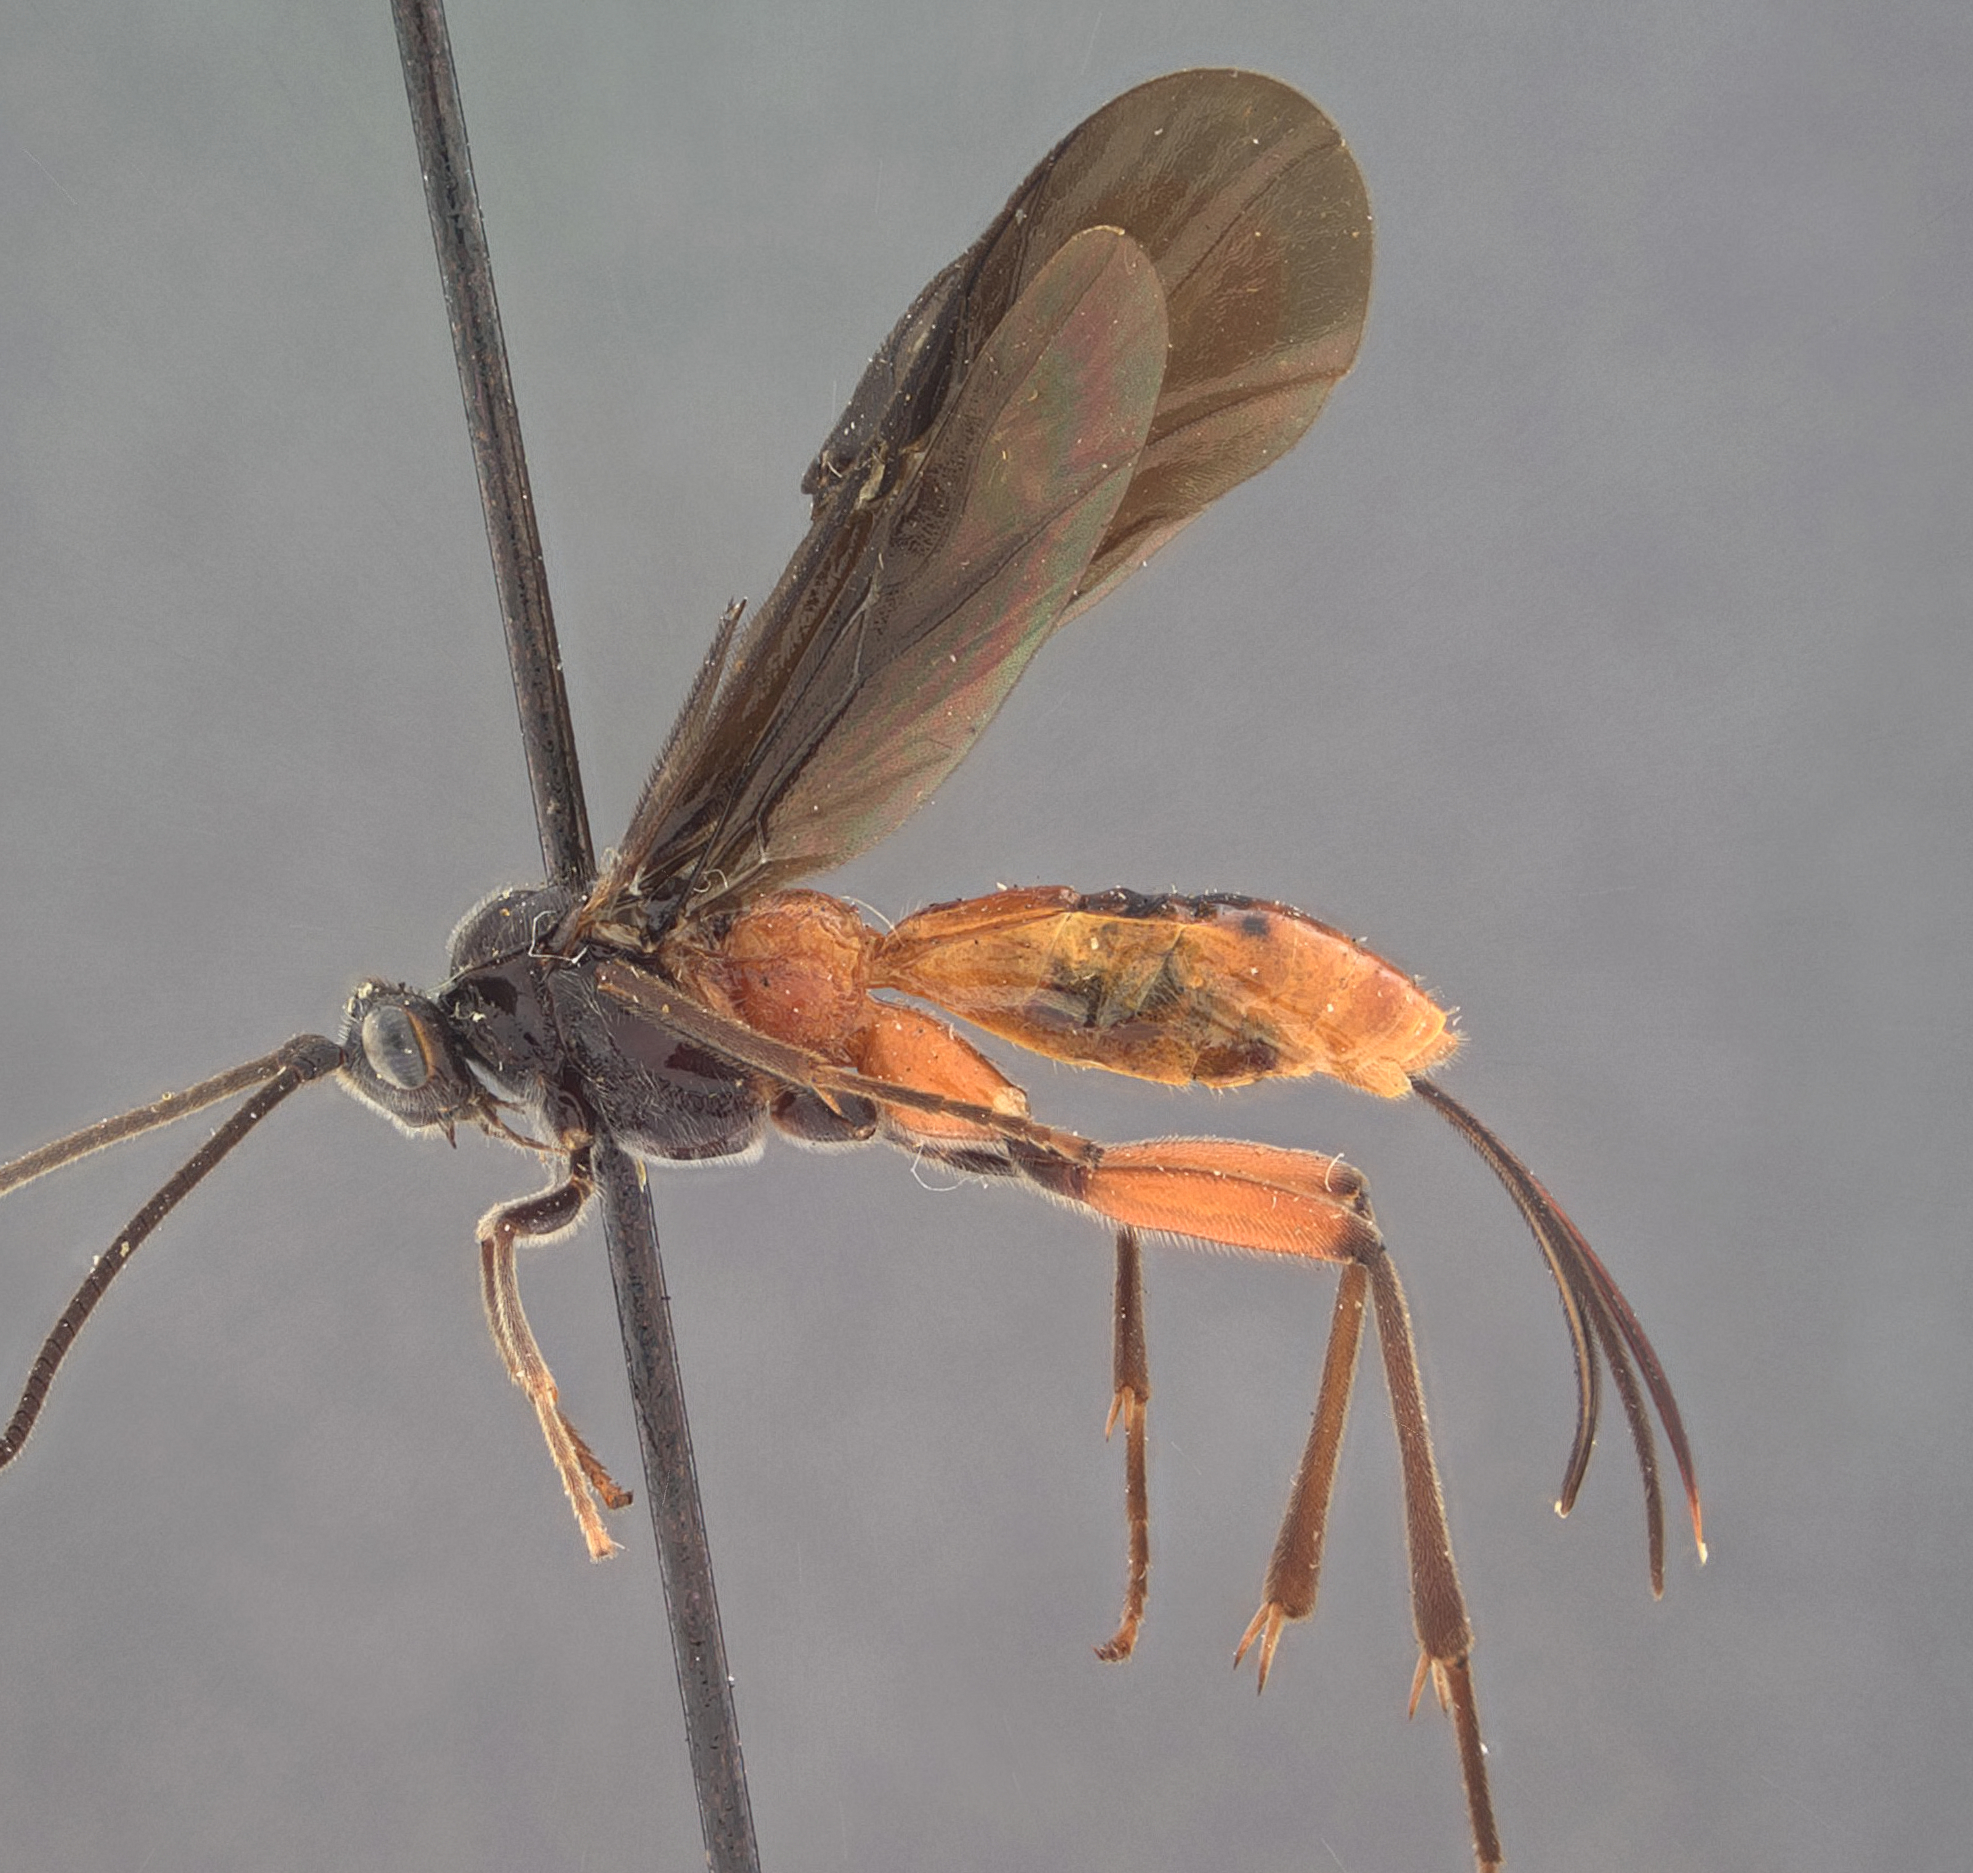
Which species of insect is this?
Bassus spiracularis
